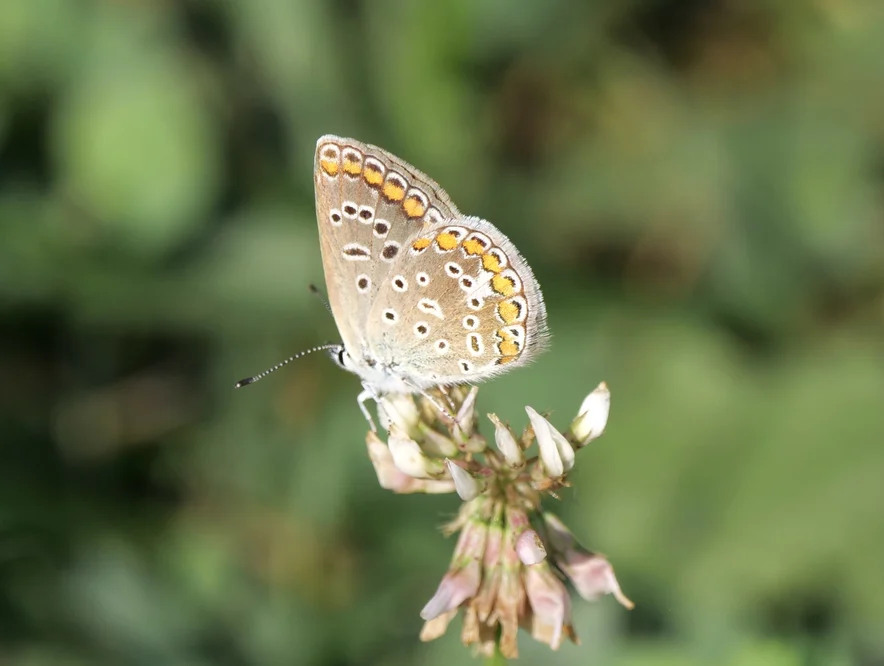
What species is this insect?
Polyommatus icarus
